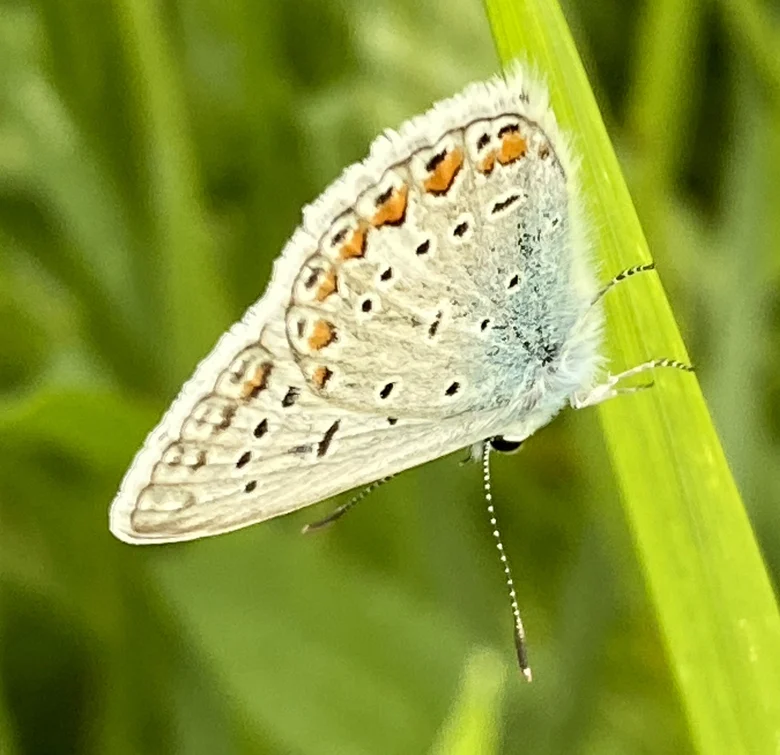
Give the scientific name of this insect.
Polyommatus icarus
